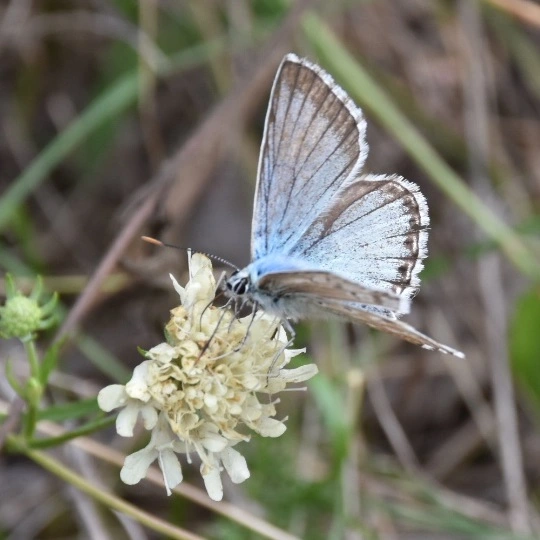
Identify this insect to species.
Lysandra coridon
